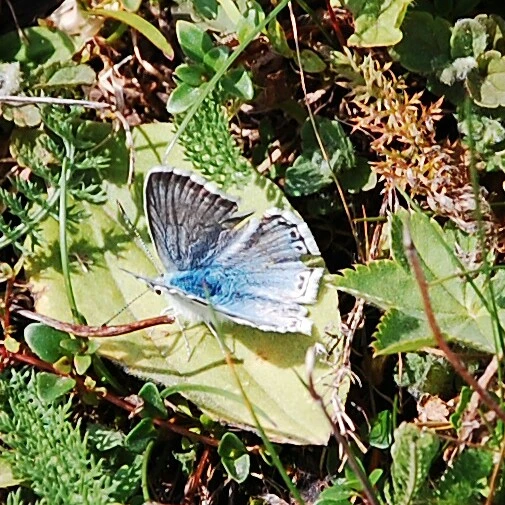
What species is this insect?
Lysandra coridon
